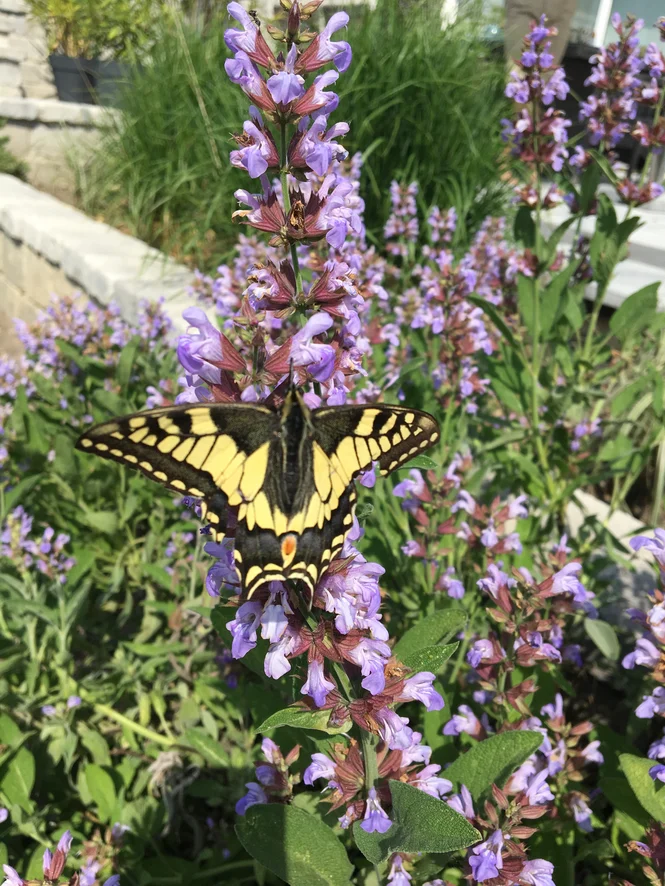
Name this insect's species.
Papilio machaon
